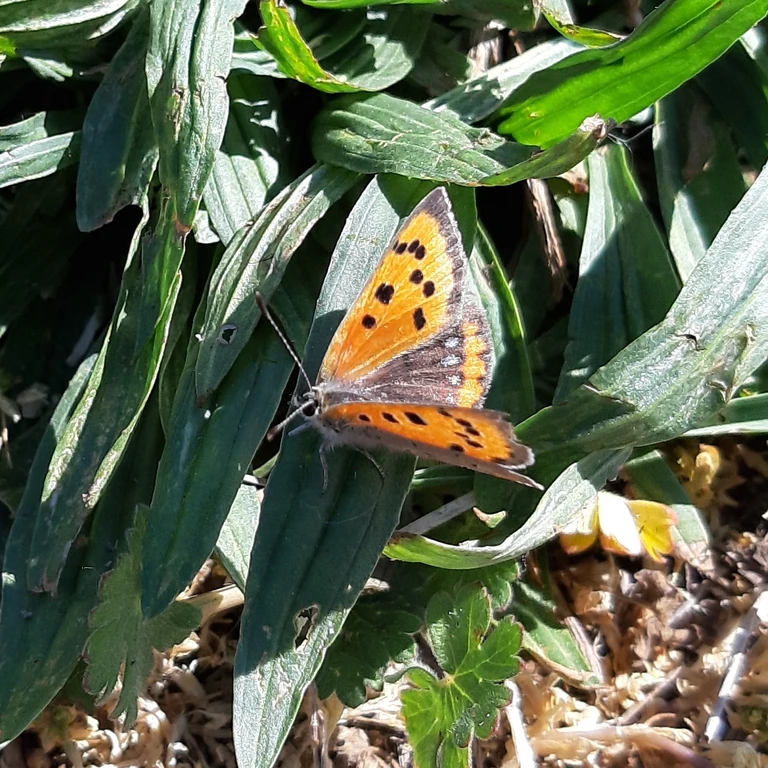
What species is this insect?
Lycaena phlaeas
